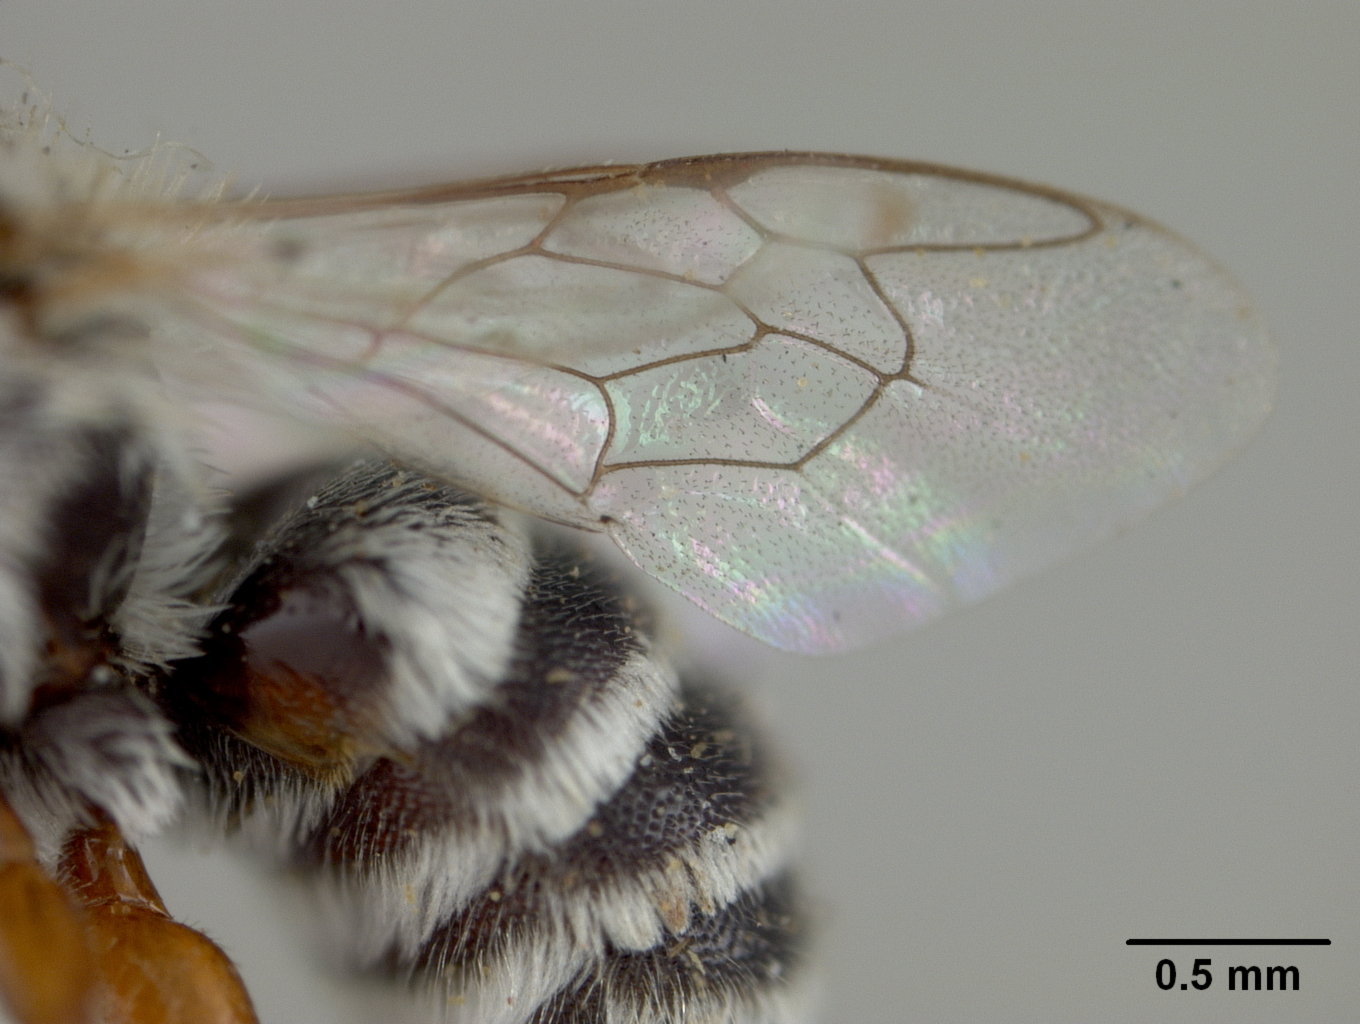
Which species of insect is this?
Heriades bigeloviae
